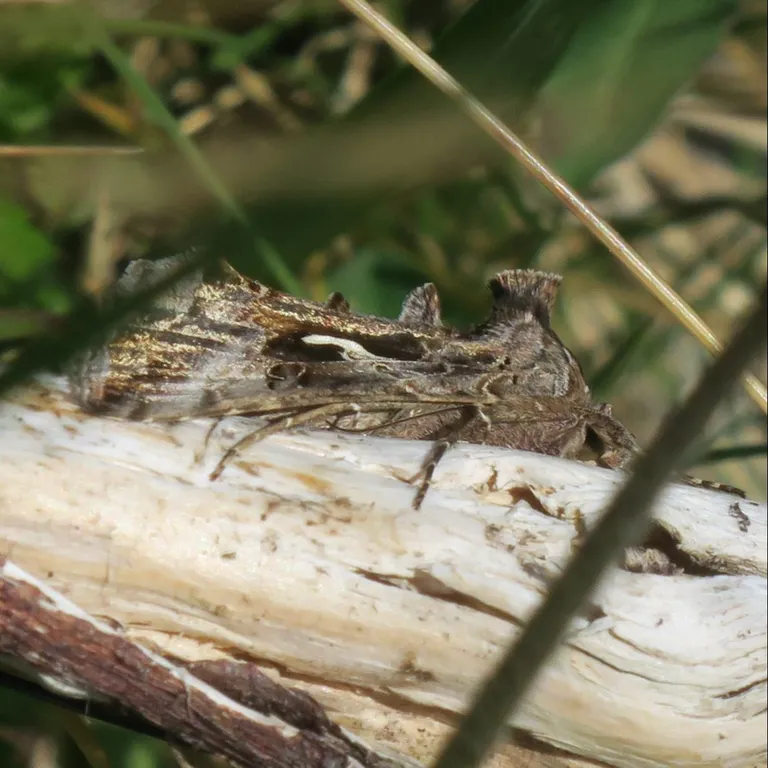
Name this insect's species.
Autographa gamma
